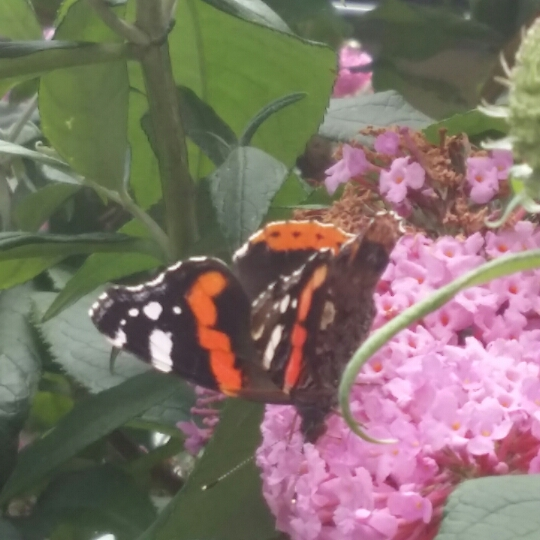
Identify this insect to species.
Vanessa atalanta
